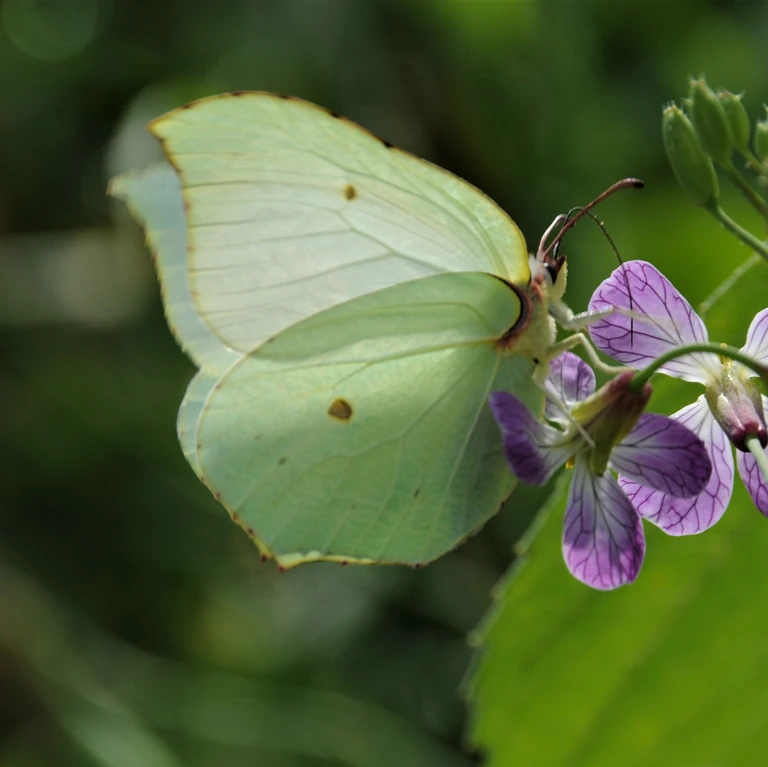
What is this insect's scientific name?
Gonepteryx rhamni
